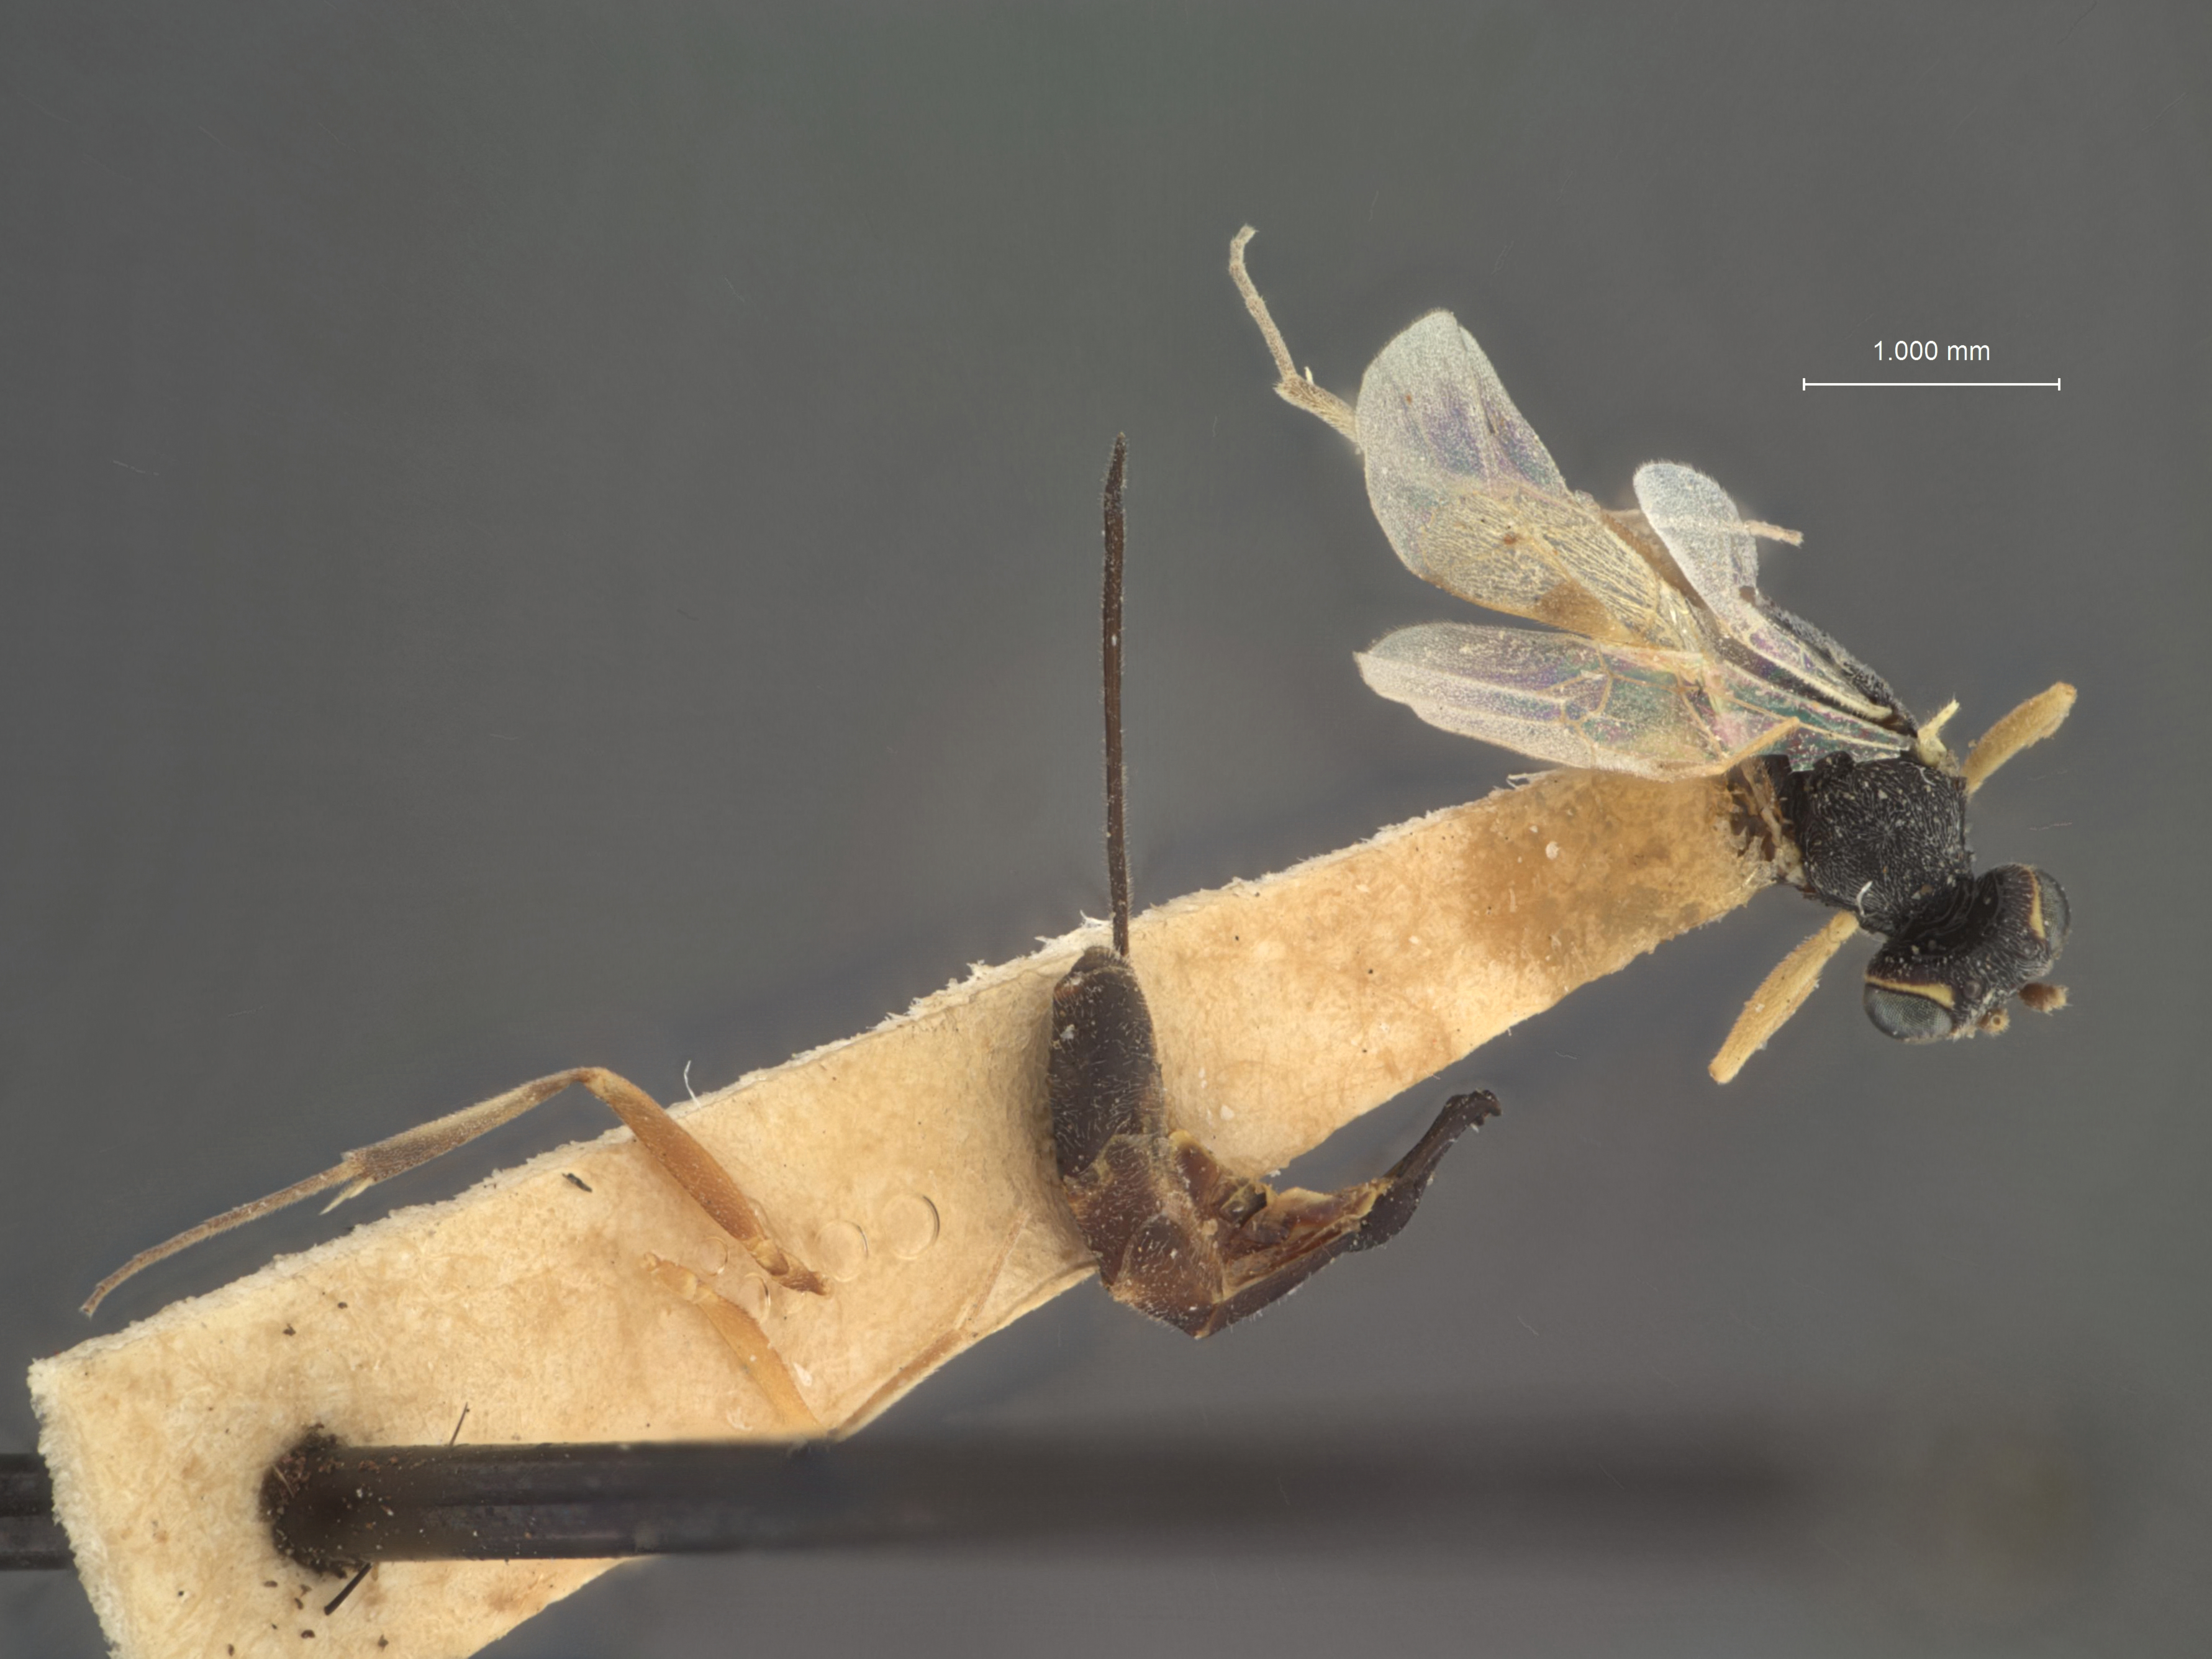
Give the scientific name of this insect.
Cremastus conformis
